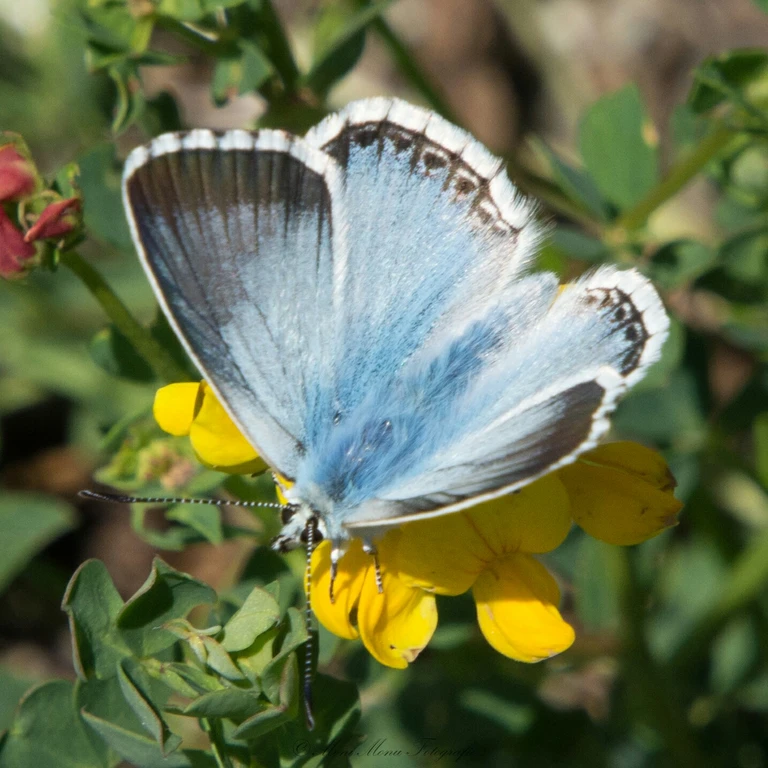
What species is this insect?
Lysandra coridon
